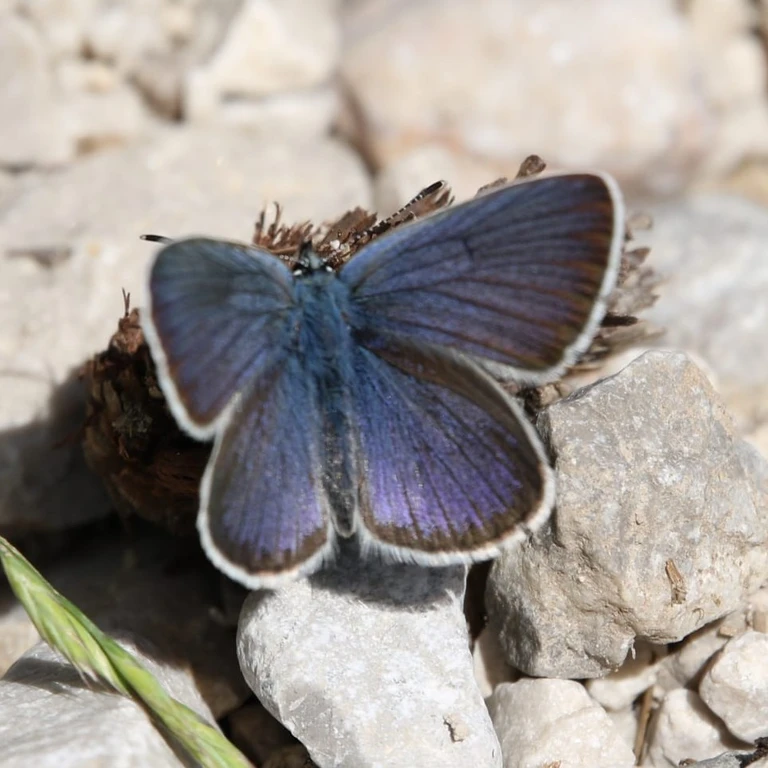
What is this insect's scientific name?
Cyaniris semiargus
